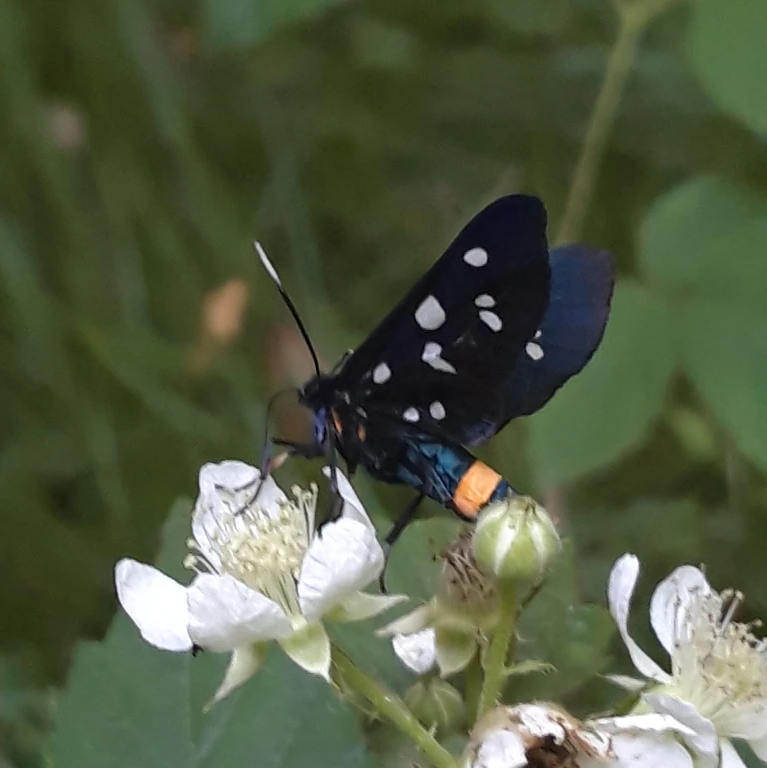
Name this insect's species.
Amata phegea
